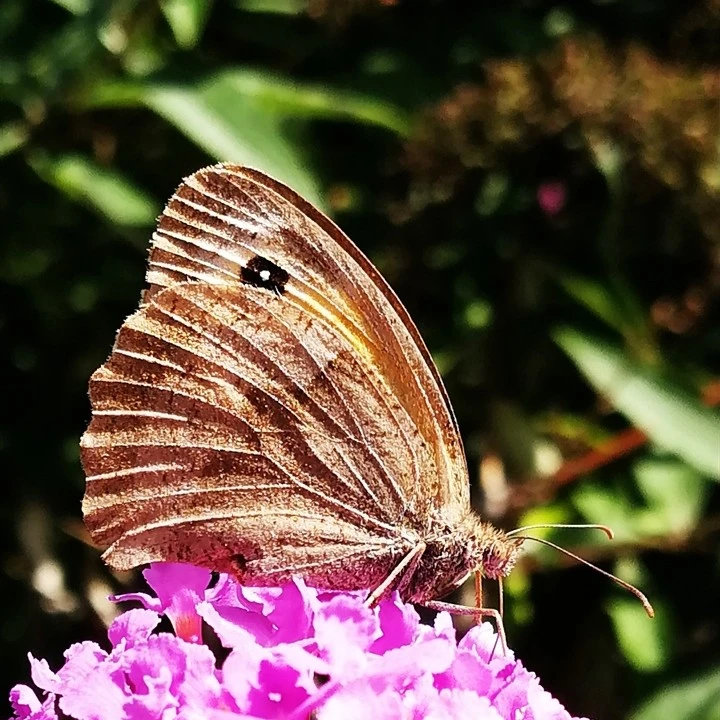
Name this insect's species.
Maniola jurtina
